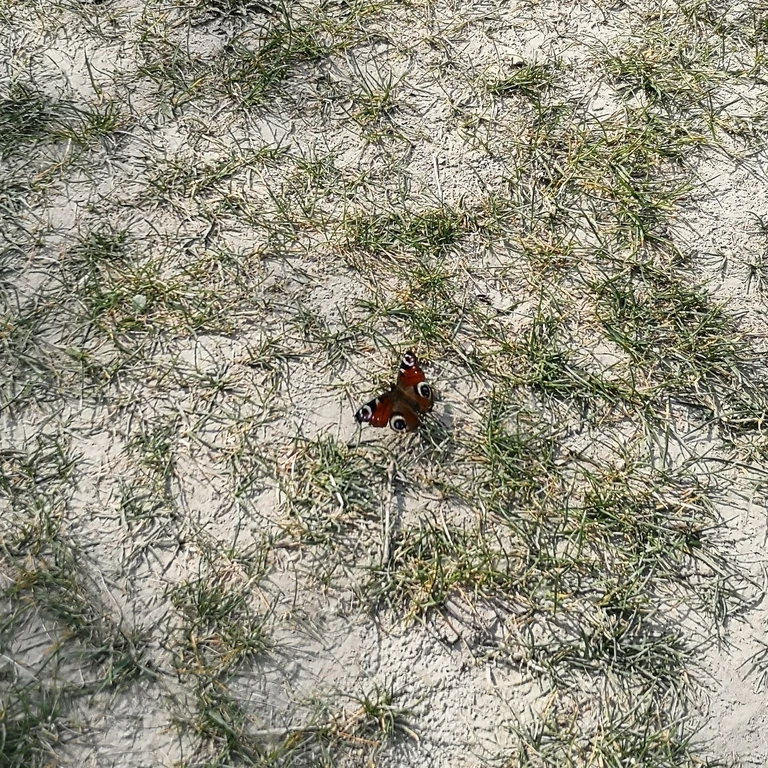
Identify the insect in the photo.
Aglais io
